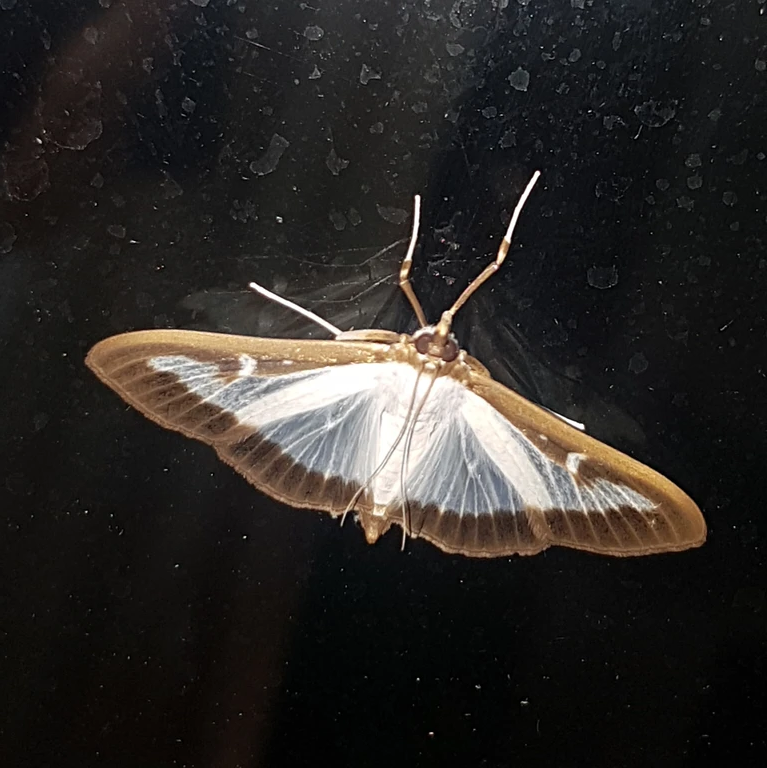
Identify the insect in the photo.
Cydalima perspectalis
